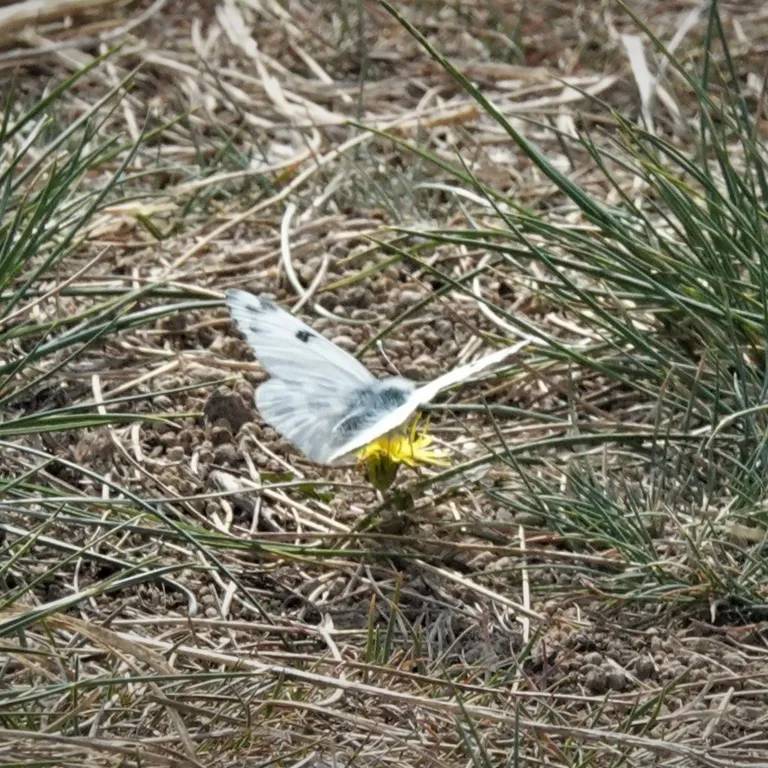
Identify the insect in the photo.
Pontia edusa
